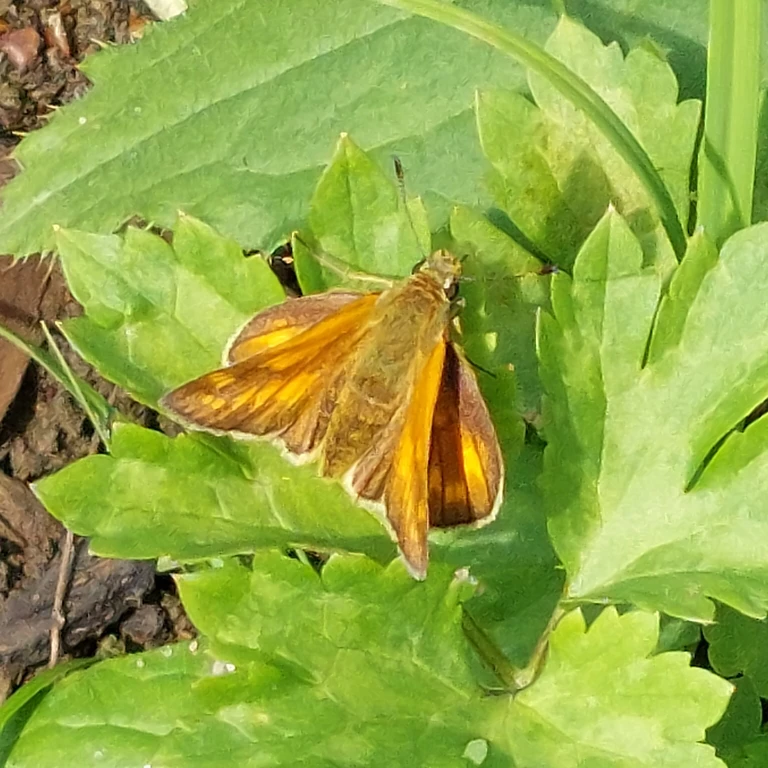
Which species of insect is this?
Ochlodes sylvanus (also Ochlodes venata)
